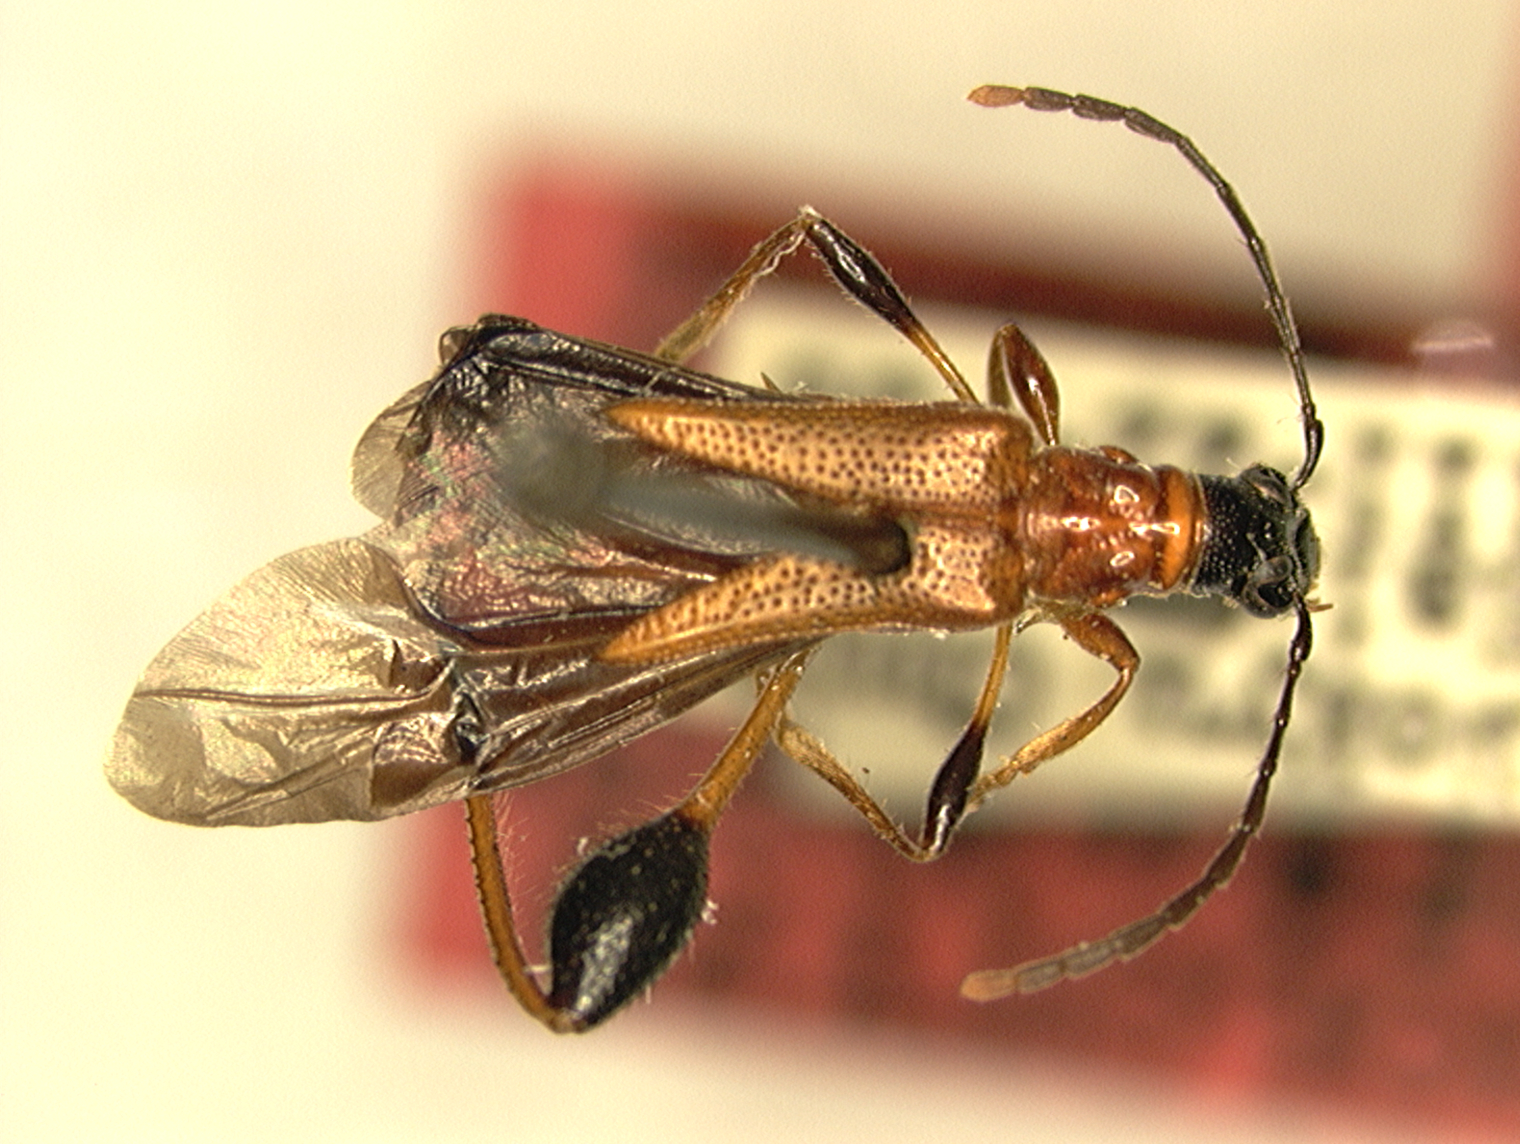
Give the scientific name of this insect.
Merionoeda formosana
